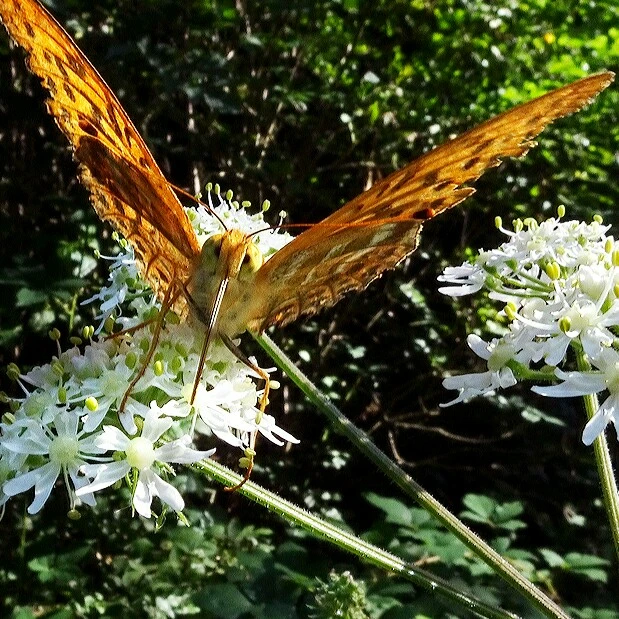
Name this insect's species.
Argynnis paphia
